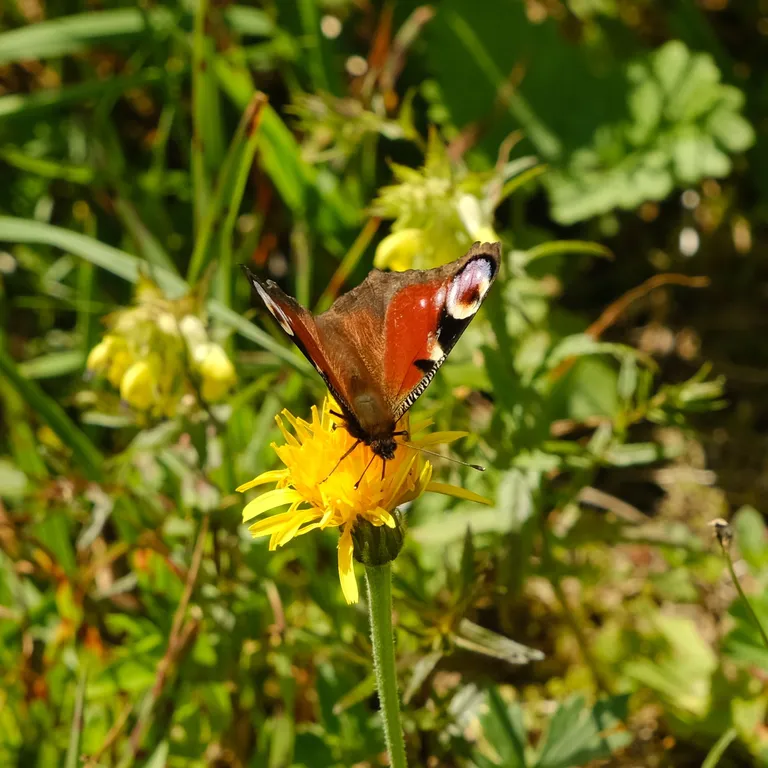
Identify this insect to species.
Aglais io
